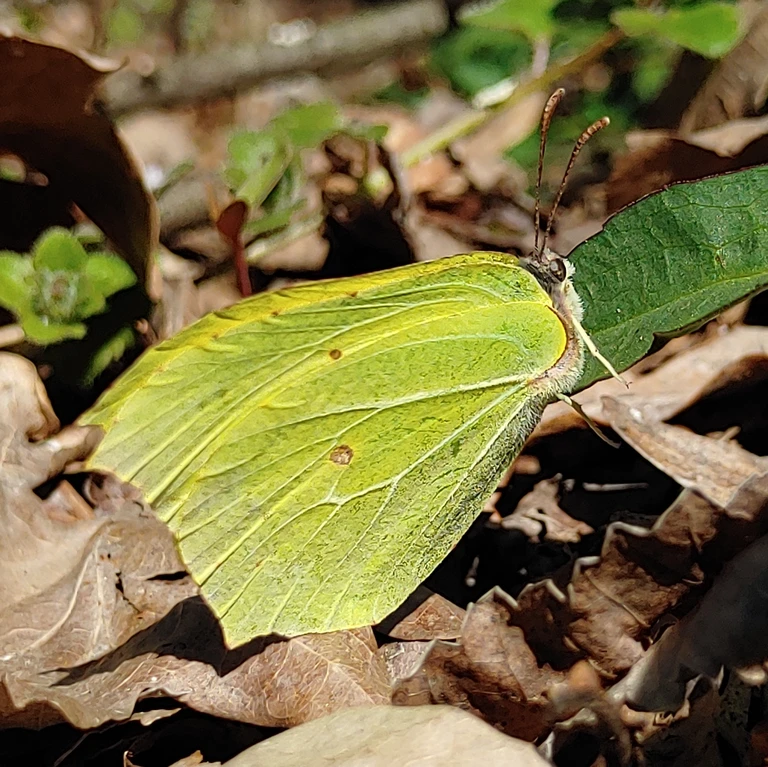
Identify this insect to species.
Gonepteryx rhamni
